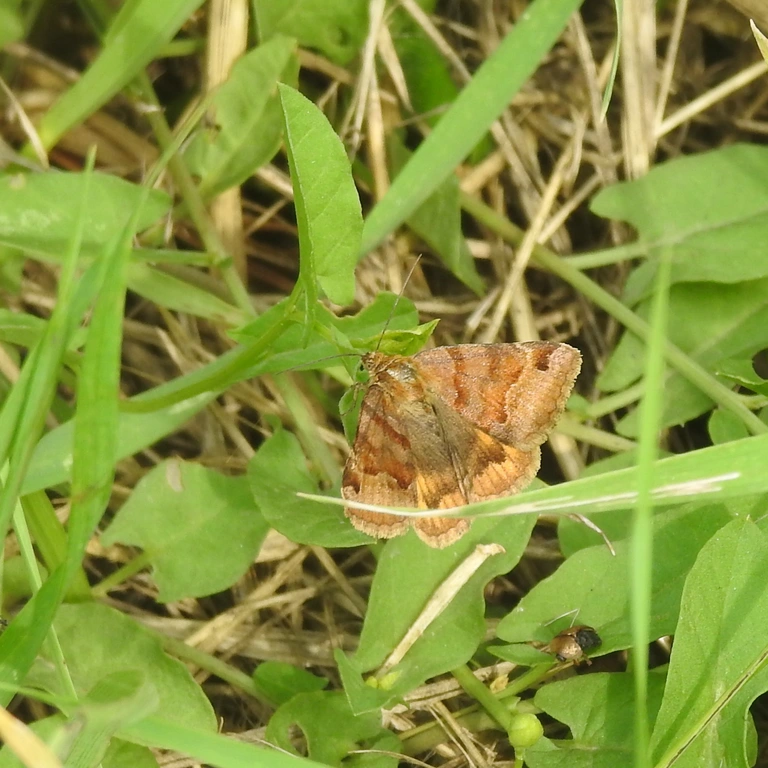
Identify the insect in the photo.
Euclidia glyphica
